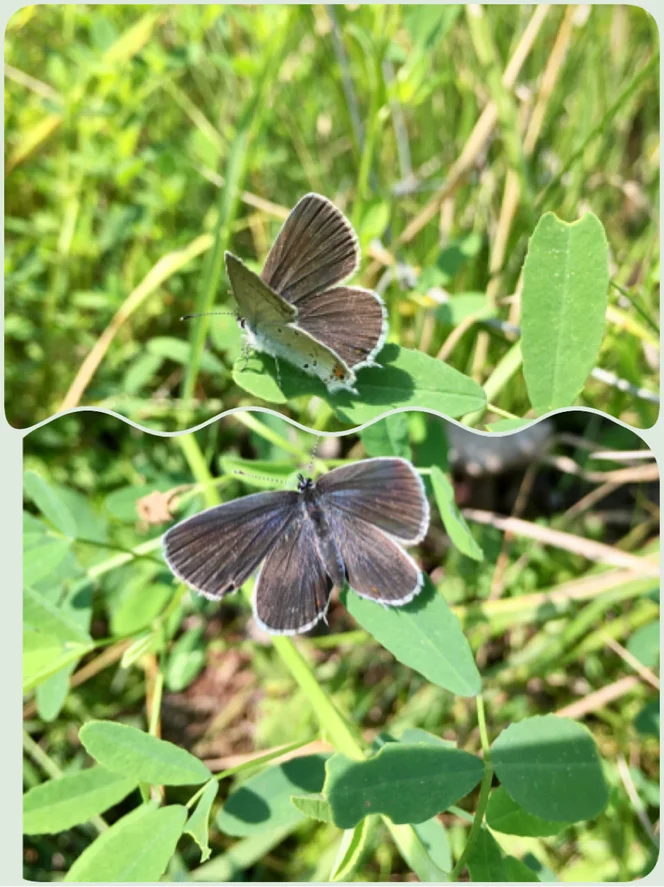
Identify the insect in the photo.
Cupido argiades (also Elkalyce argiades)
